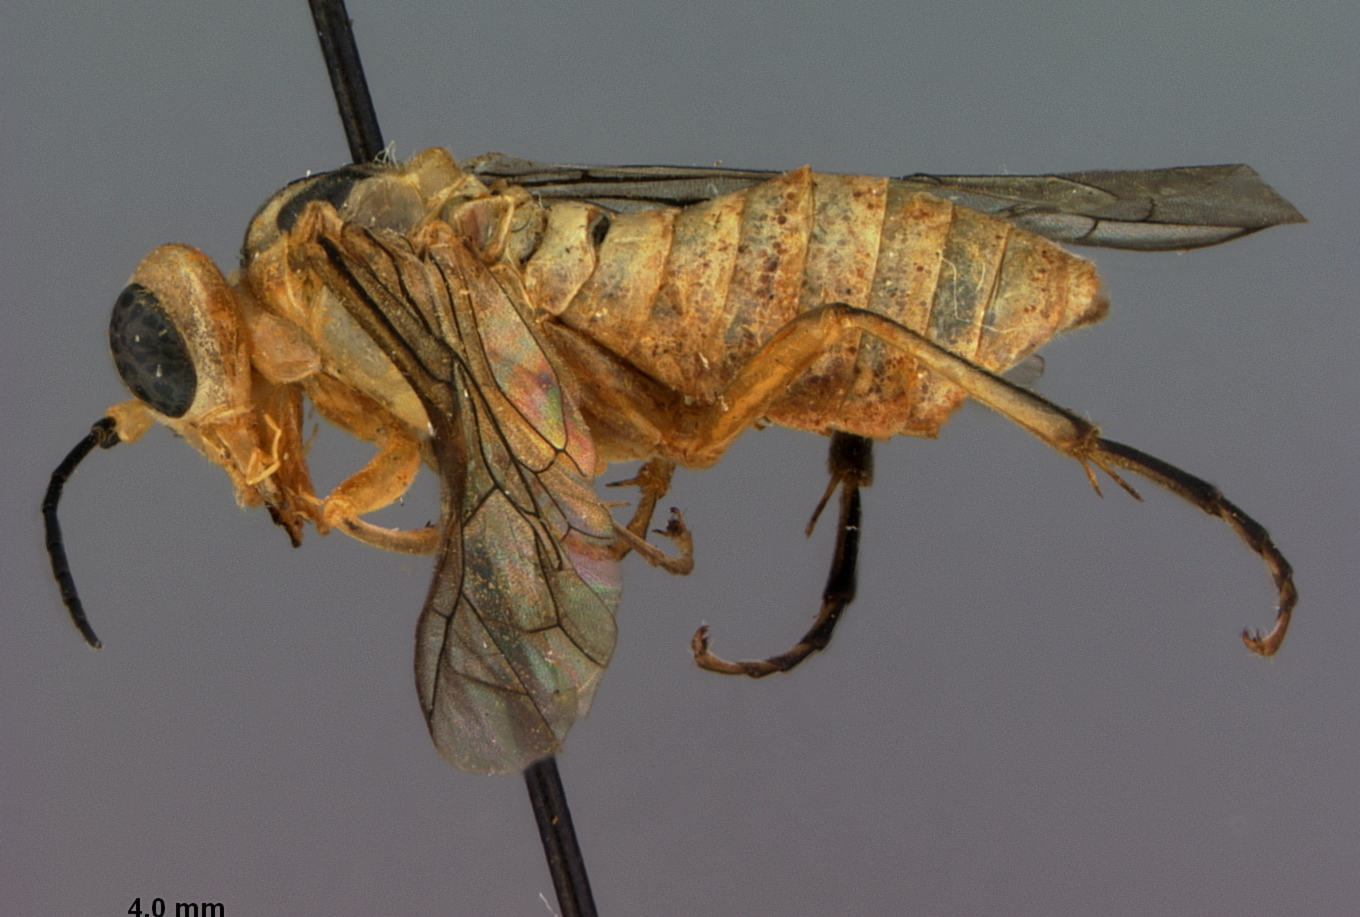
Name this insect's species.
Tenthredo kongauana
